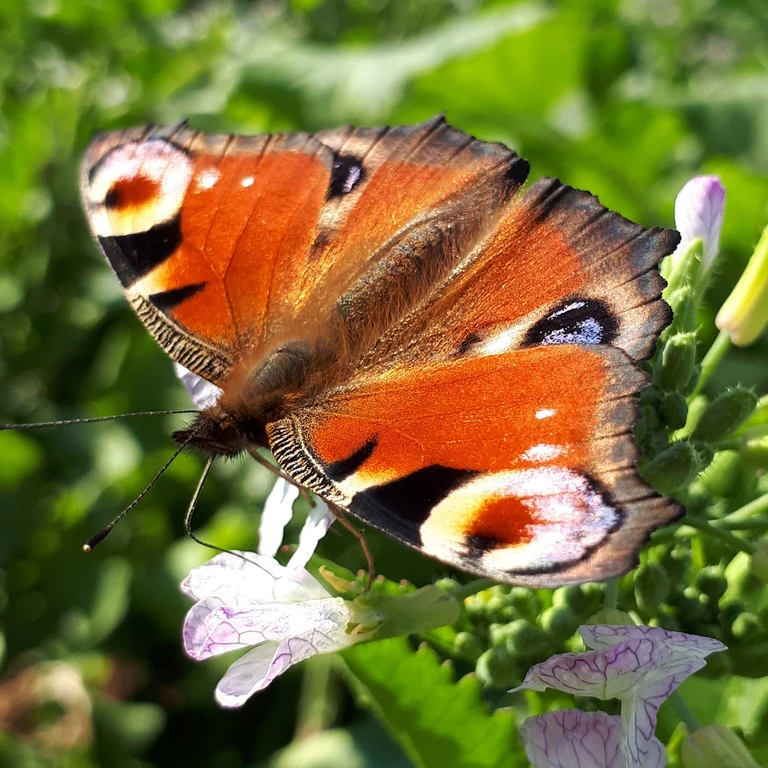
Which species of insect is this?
Aglais io
